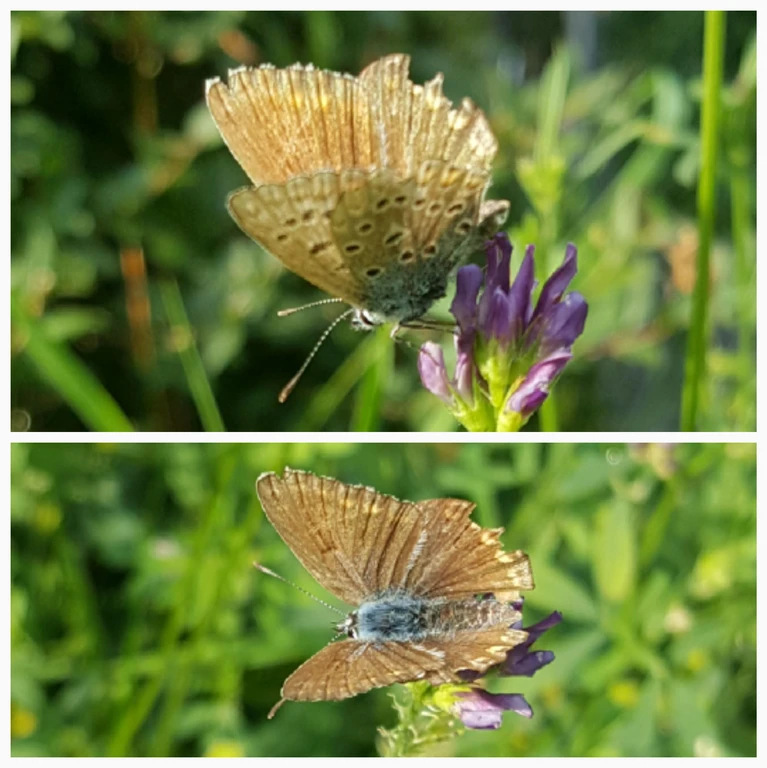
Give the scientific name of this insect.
Polyommatus icarus
